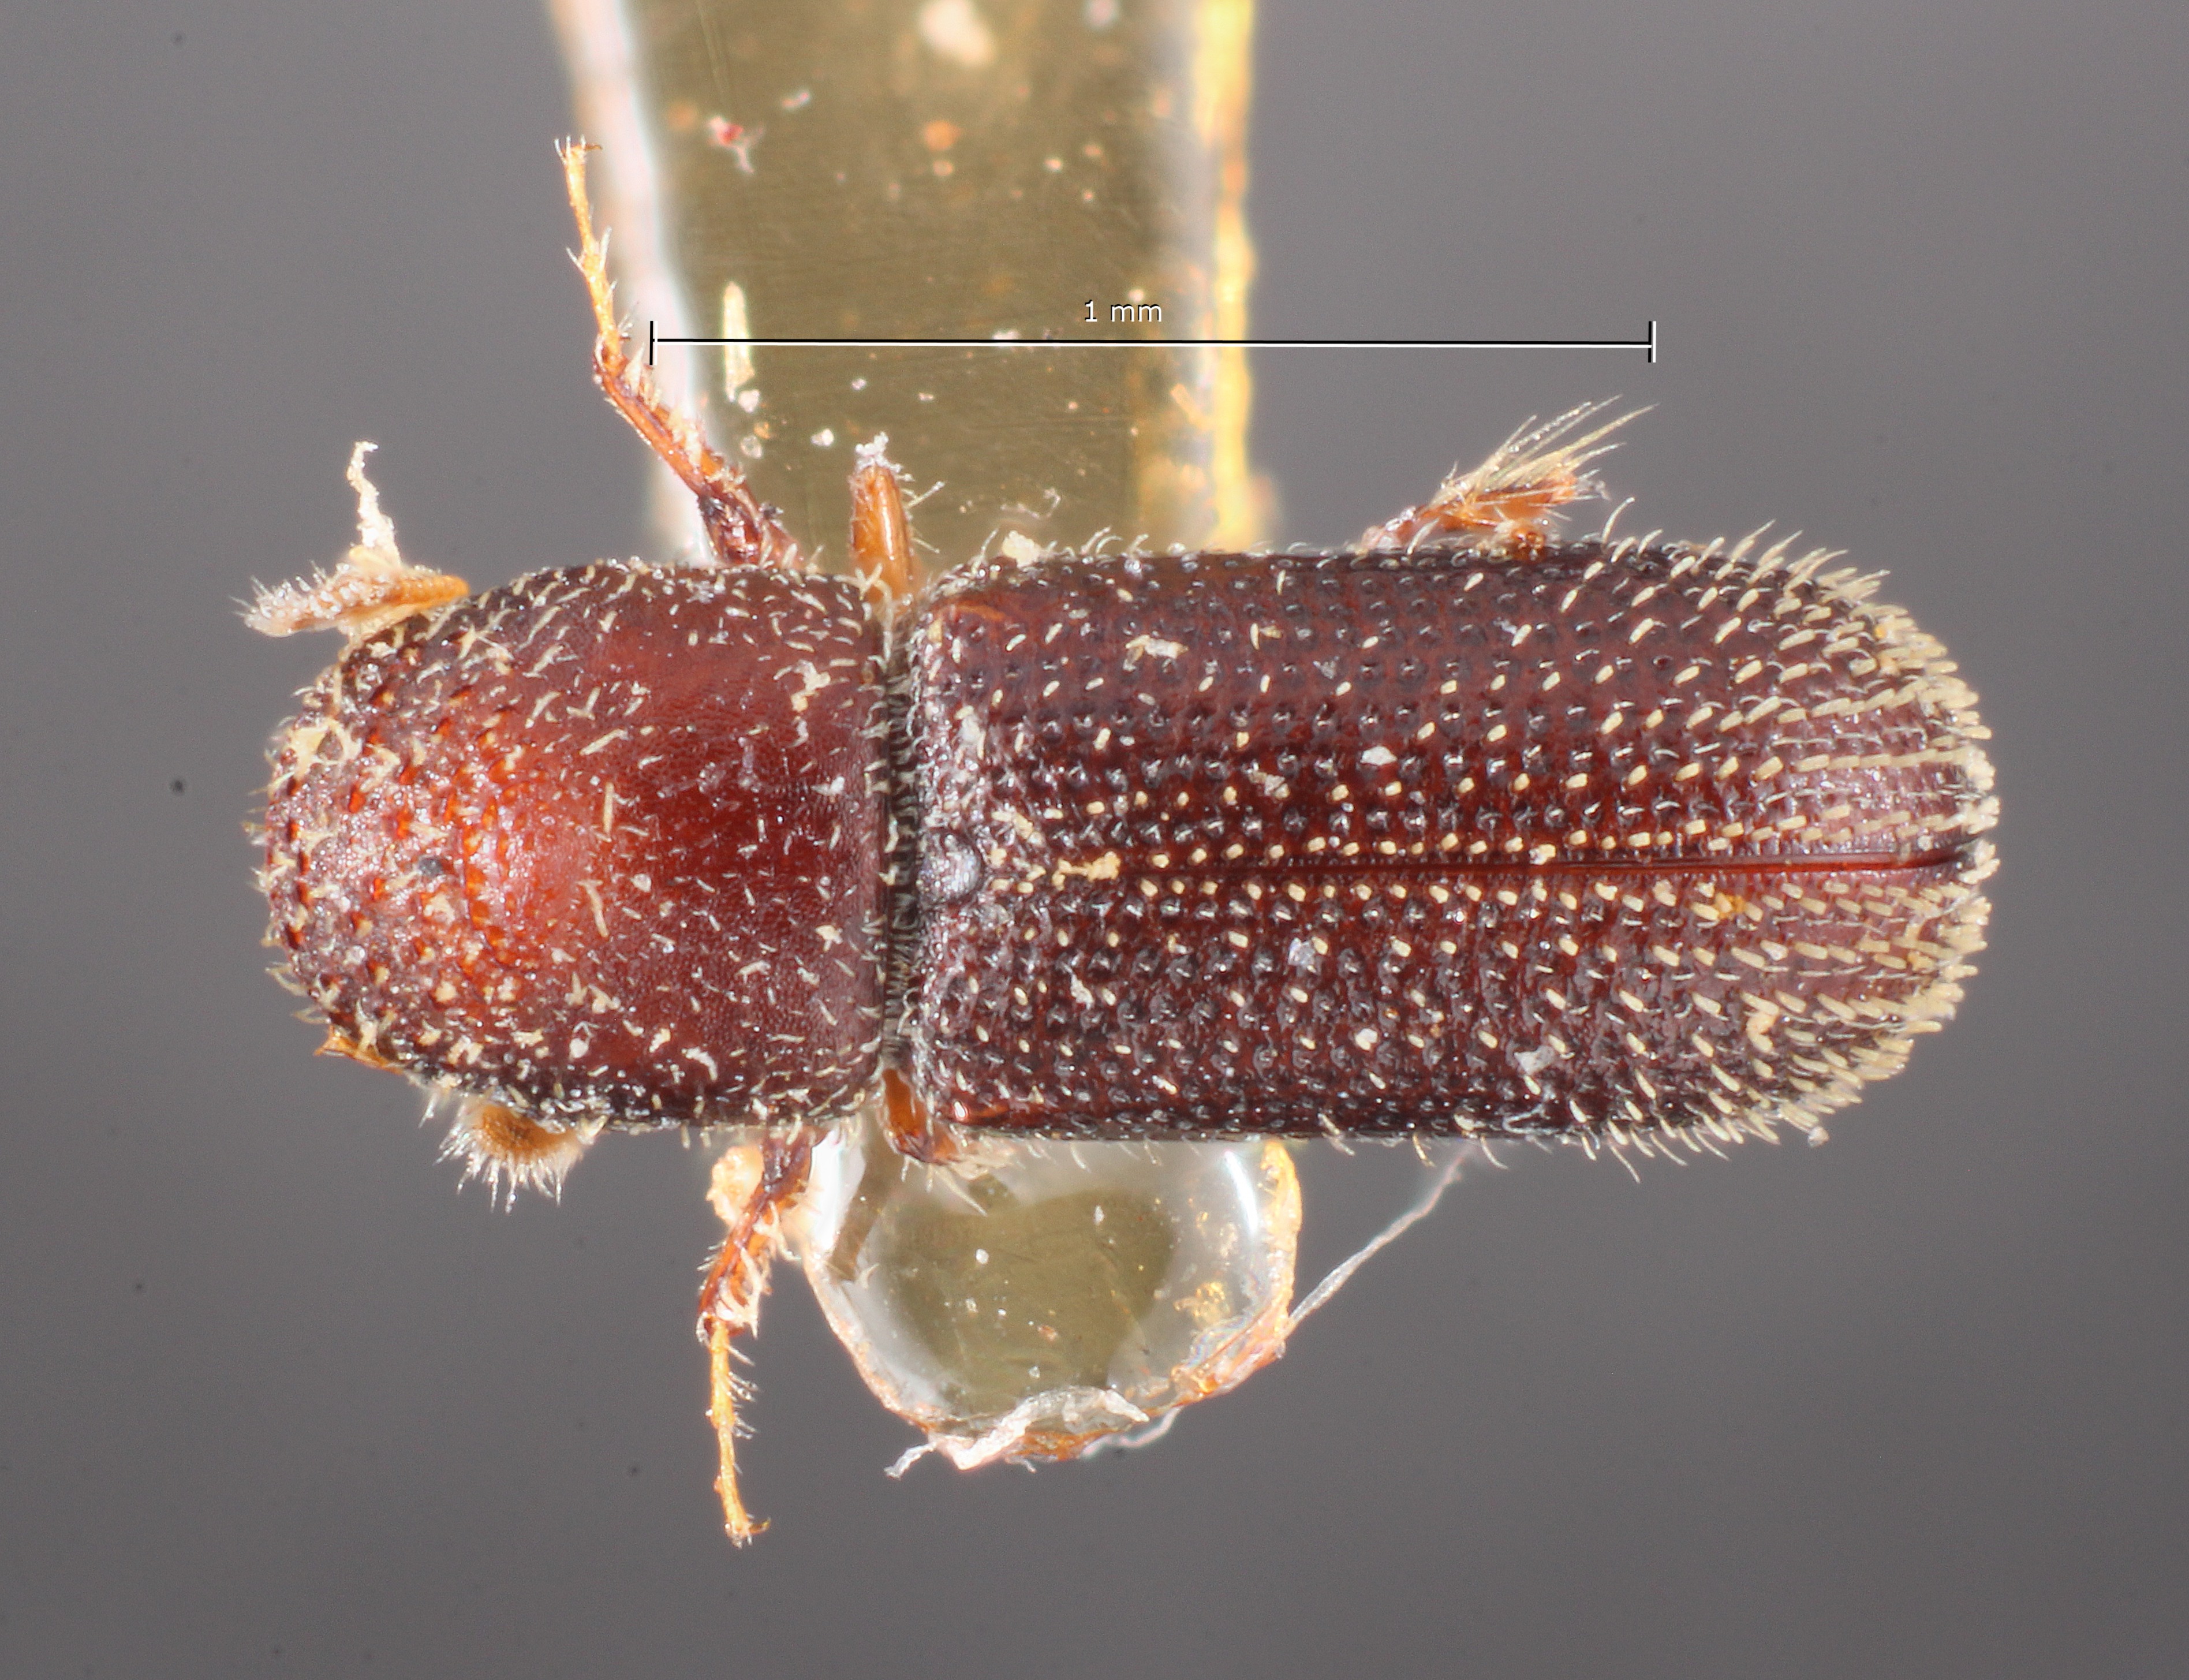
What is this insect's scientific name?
Thysanoes lodelli
